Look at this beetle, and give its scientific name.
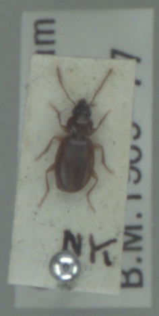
Trechus obtusus
